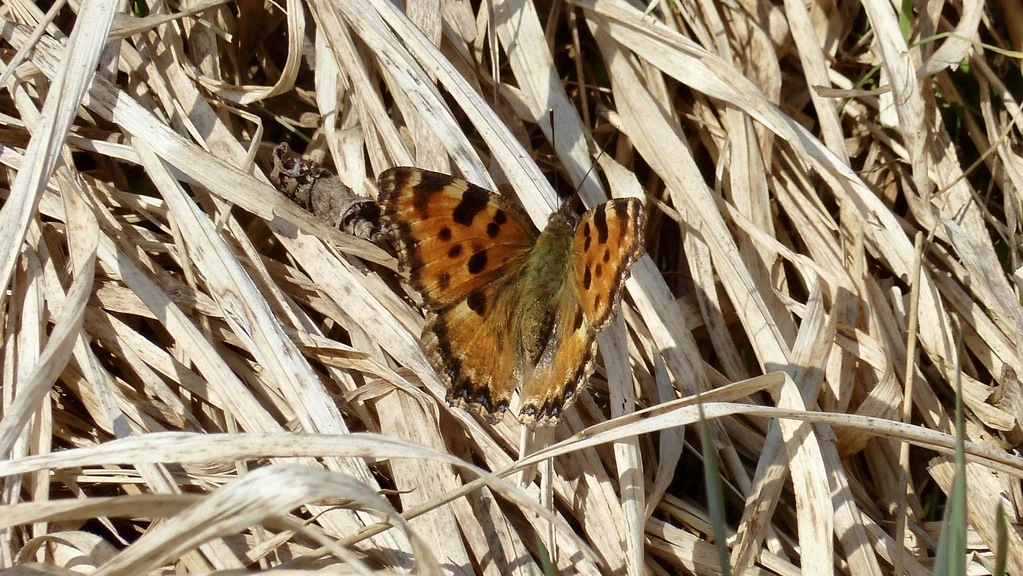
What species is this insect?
Nymphalis polychloros
